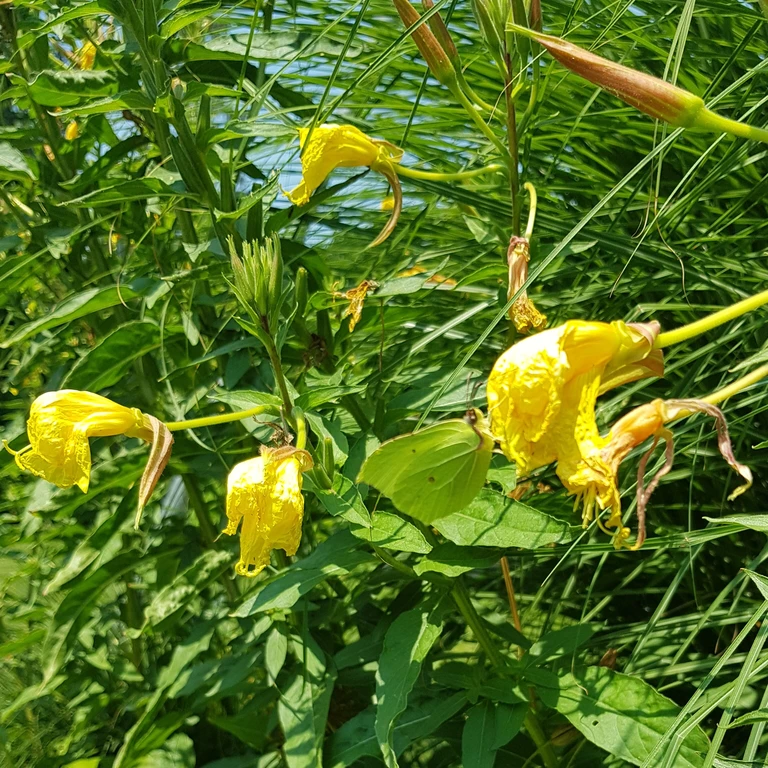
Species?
Gonepteryx rhamni
